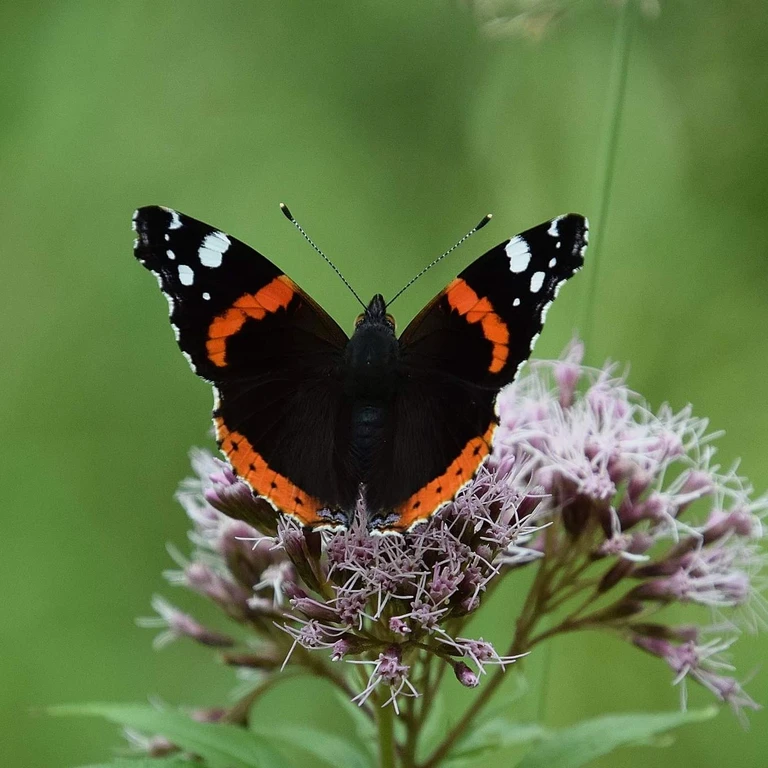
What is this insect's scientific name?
Vanessa atalanta
